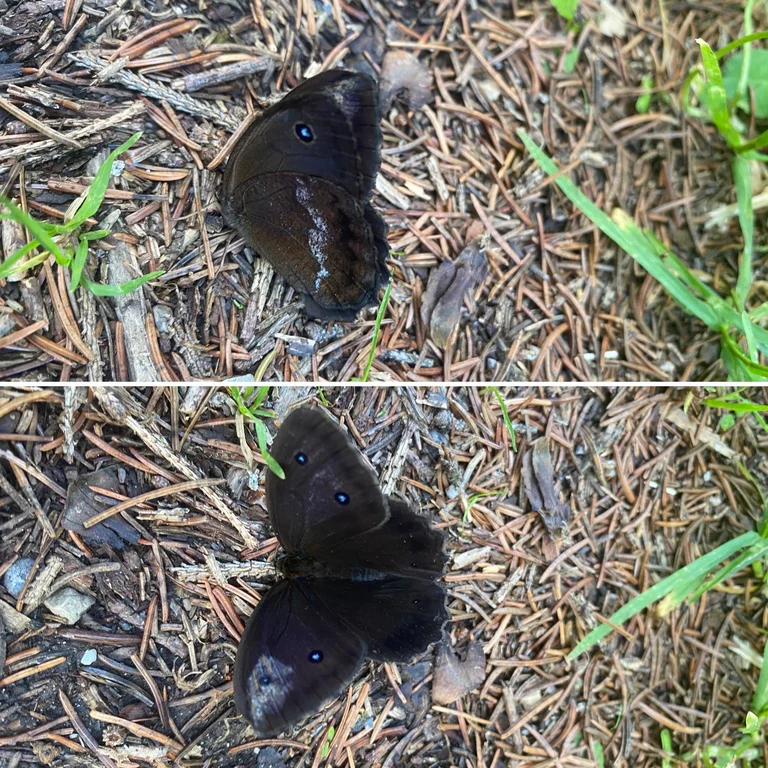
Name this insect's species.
Minois dryas
